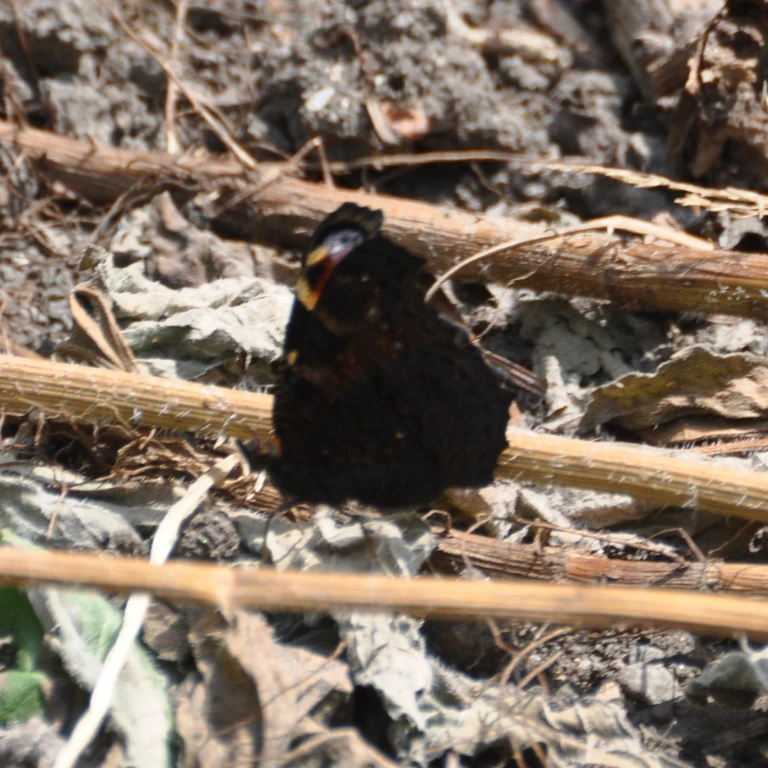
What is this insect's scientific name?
Aglais io
